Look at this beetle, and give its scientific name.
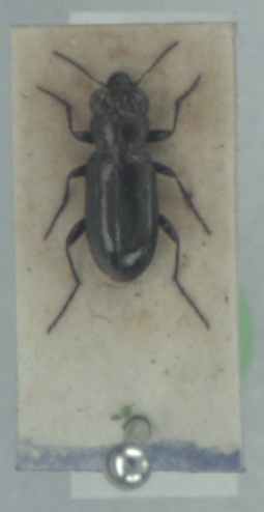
Notiophilus aquaticus
